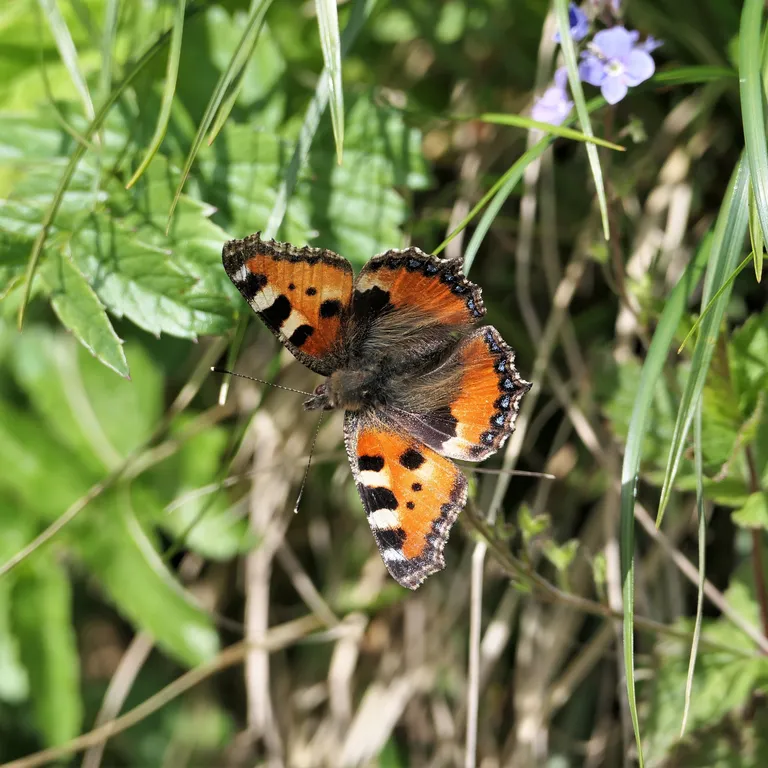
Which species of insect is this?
Aglais urticae
